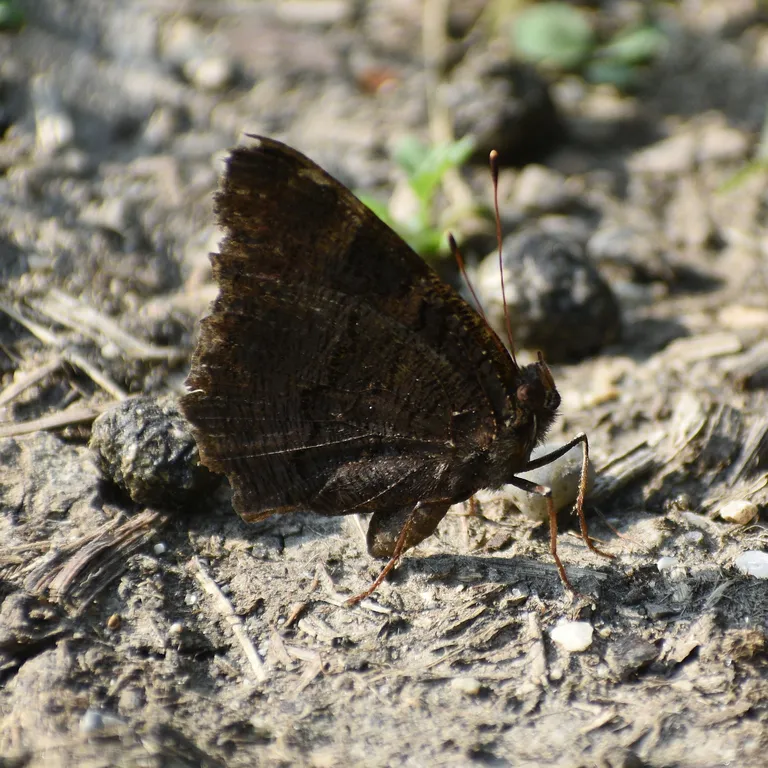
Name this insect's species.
Aglais io
